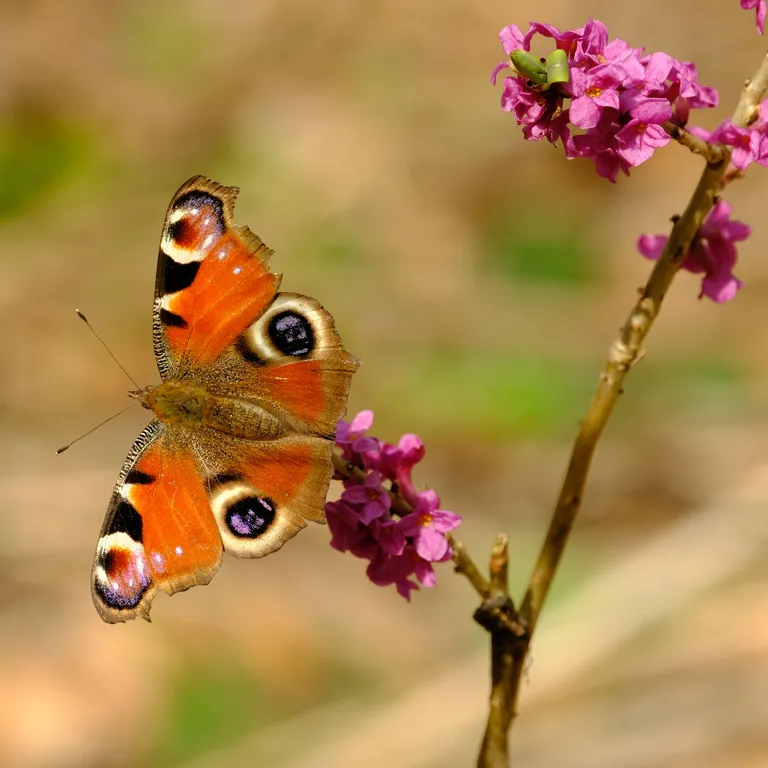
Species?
Aglais io
